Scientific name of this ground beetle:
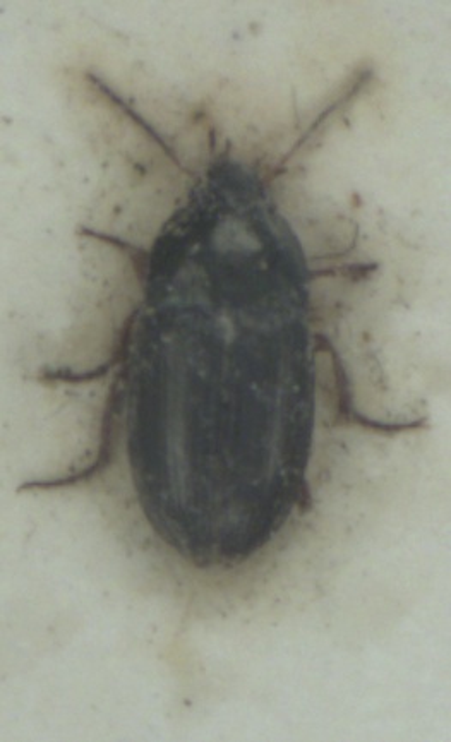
Amara familiaris
